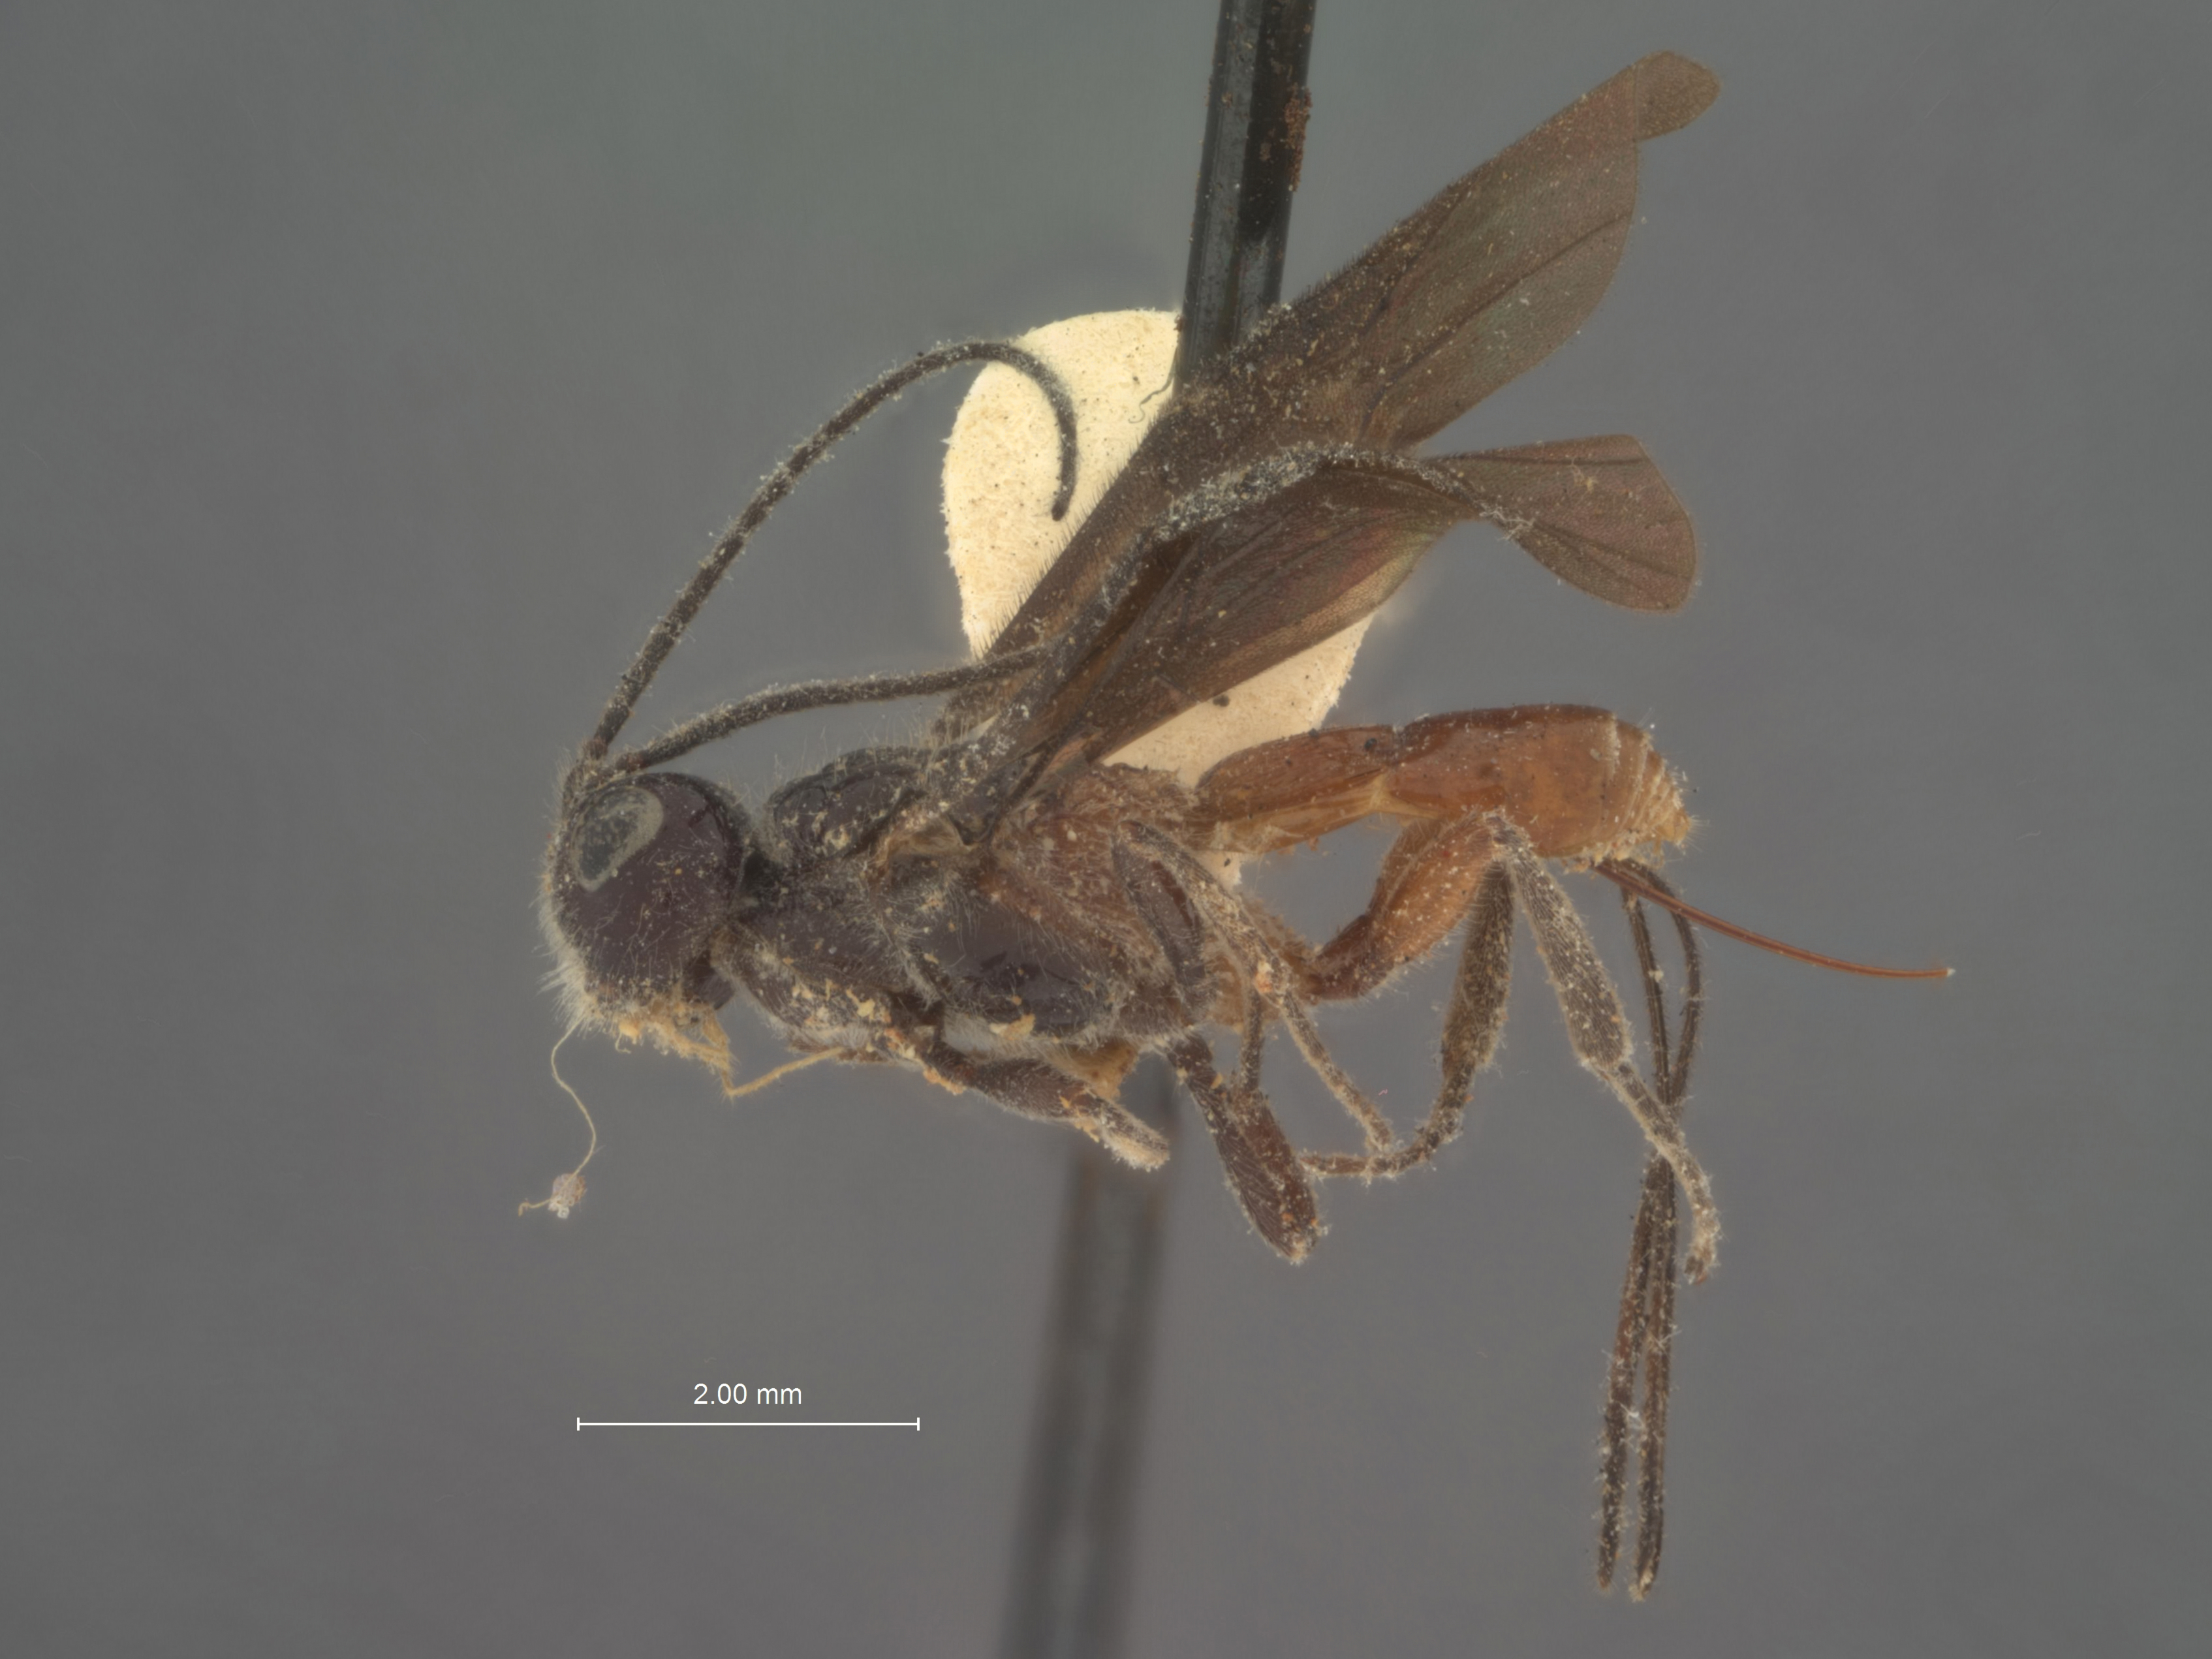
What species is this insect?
Capitonius caryne
